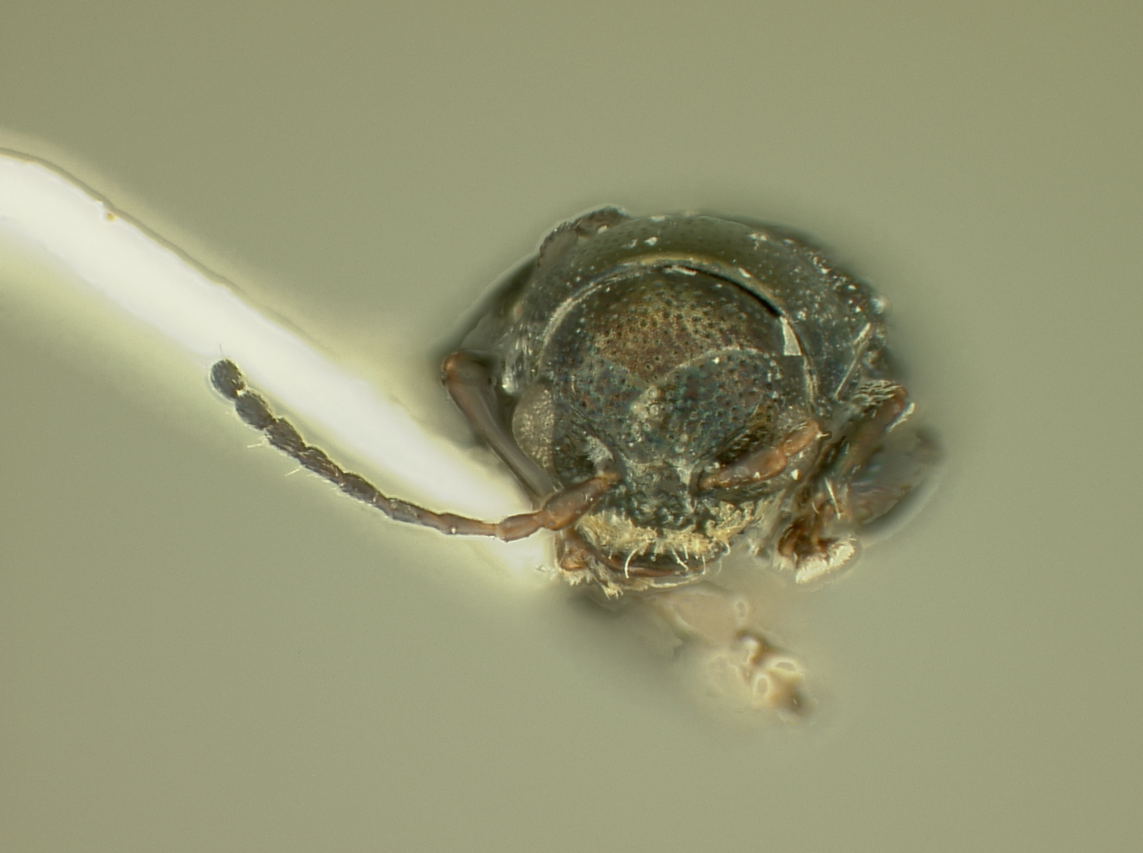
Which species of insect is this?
Chaetocnema producta
